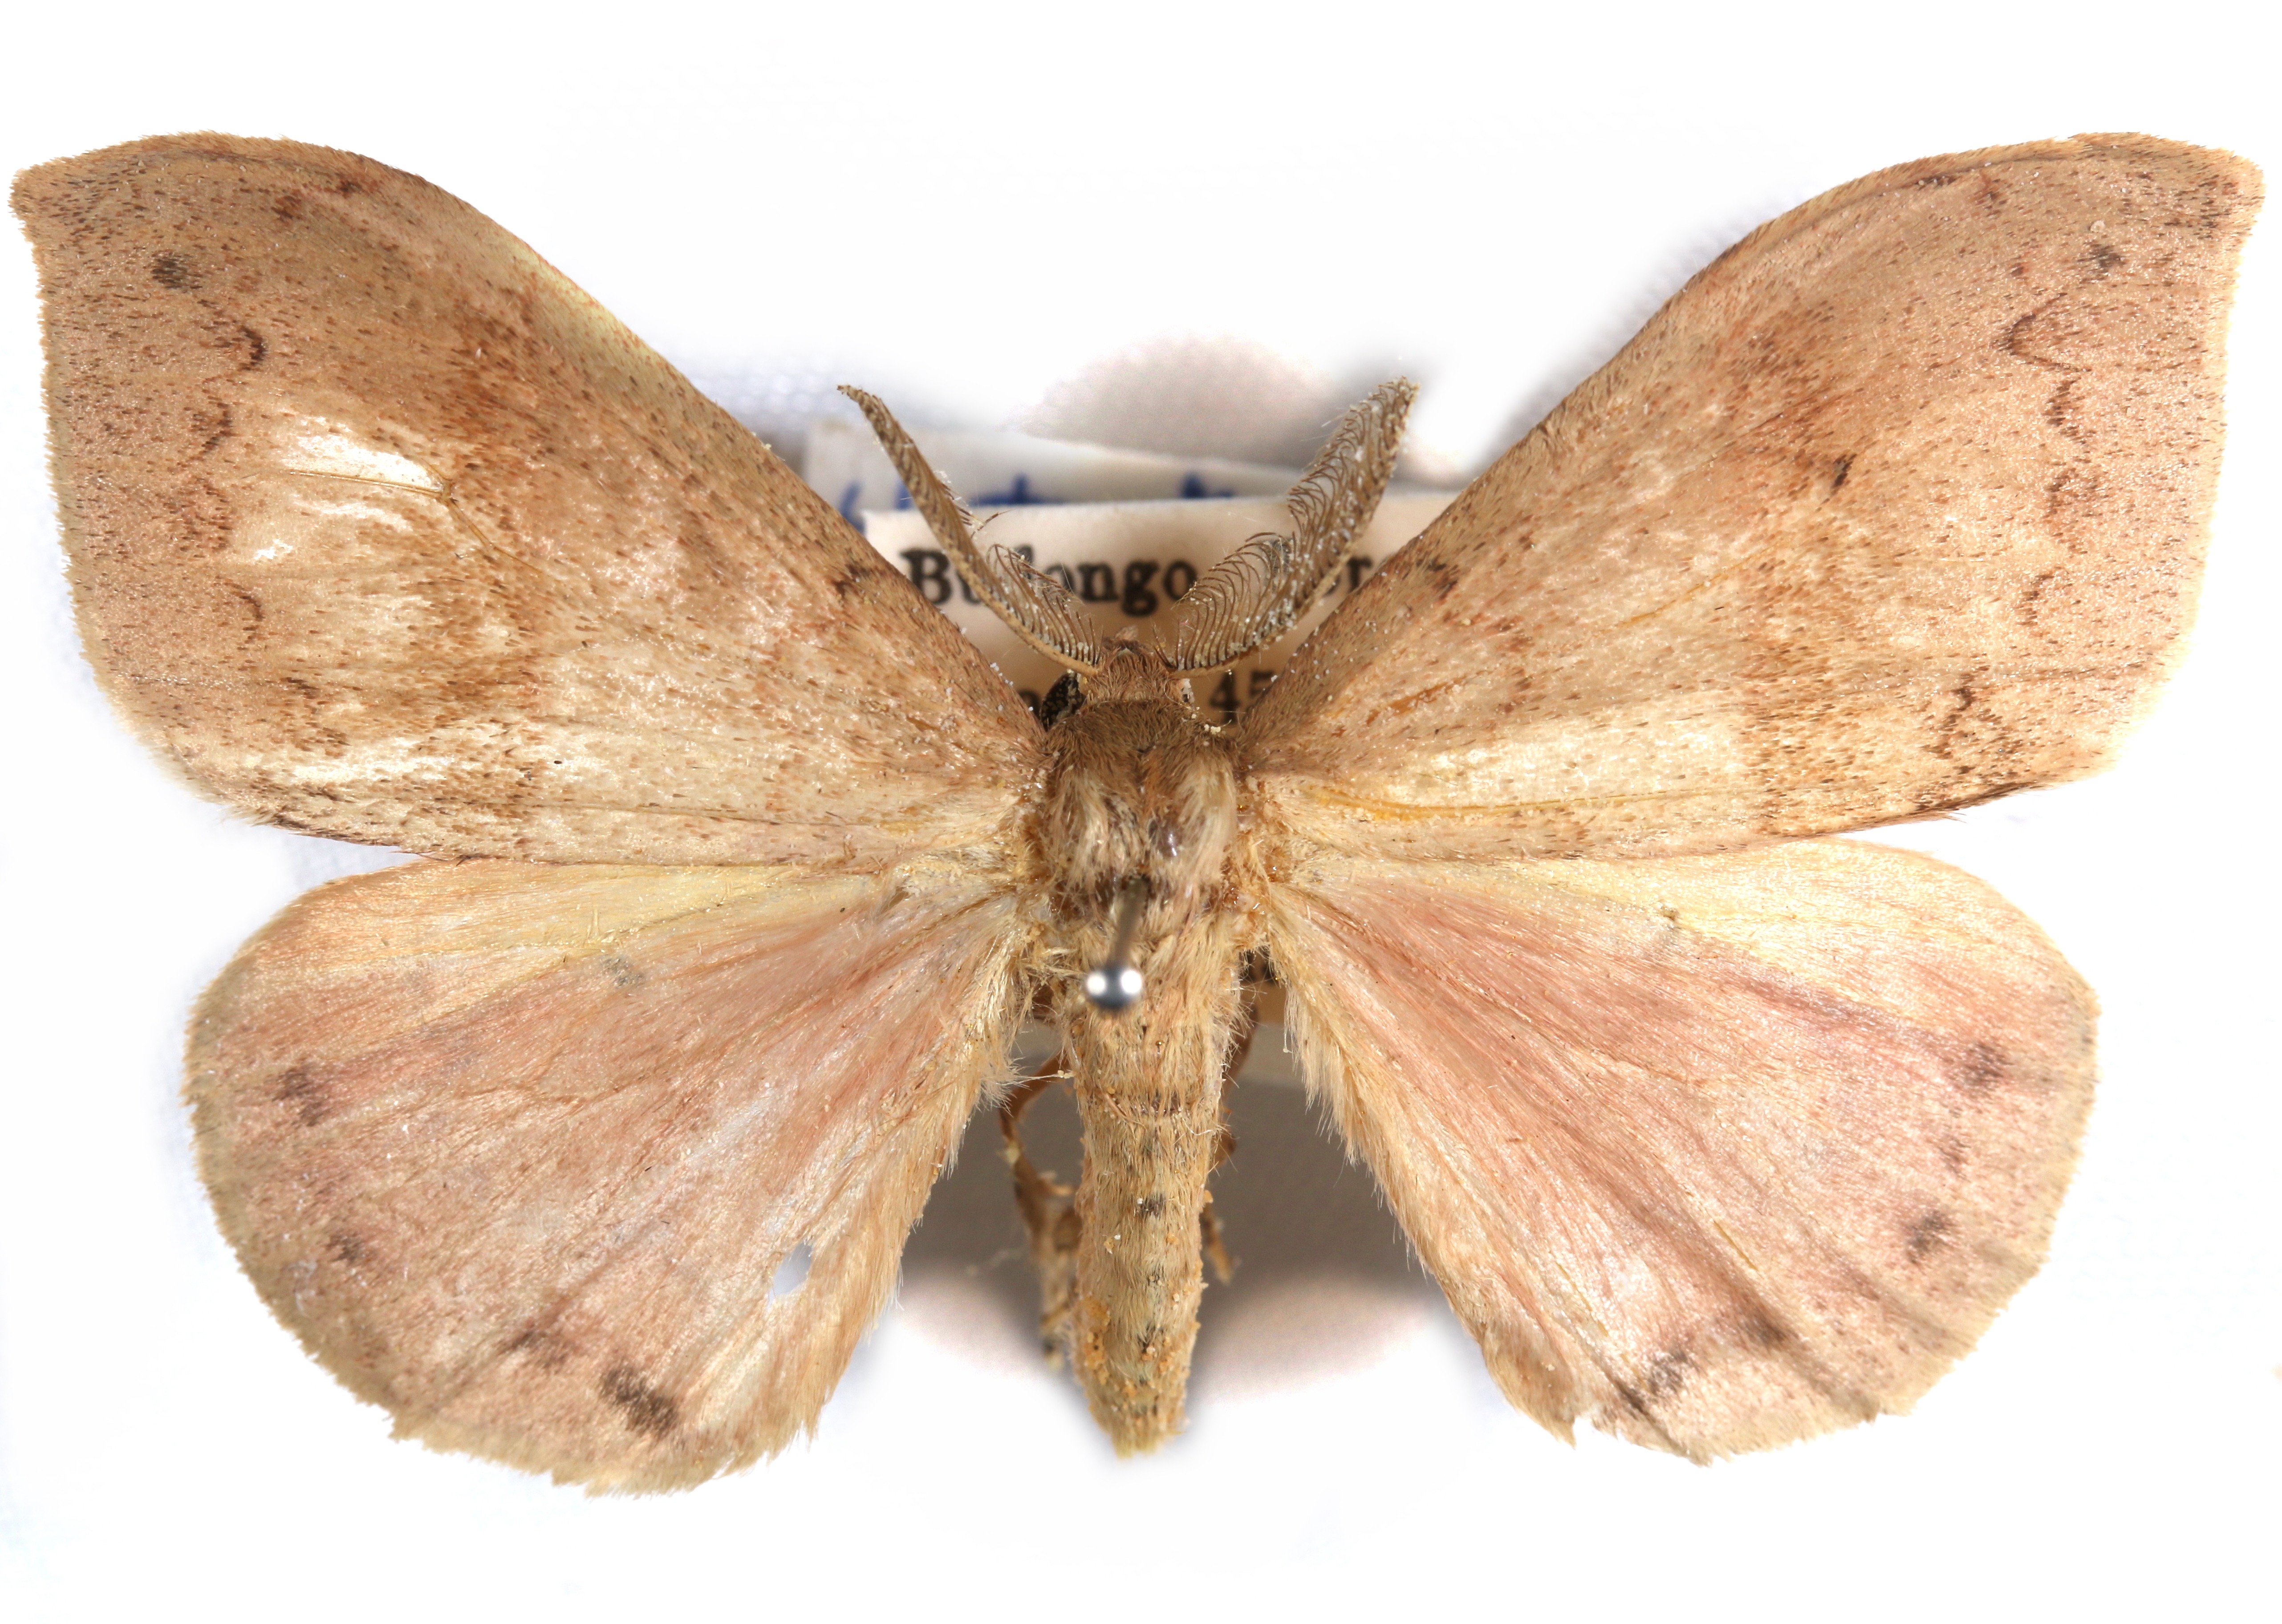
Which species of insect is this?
Heteronygmia flavescens
